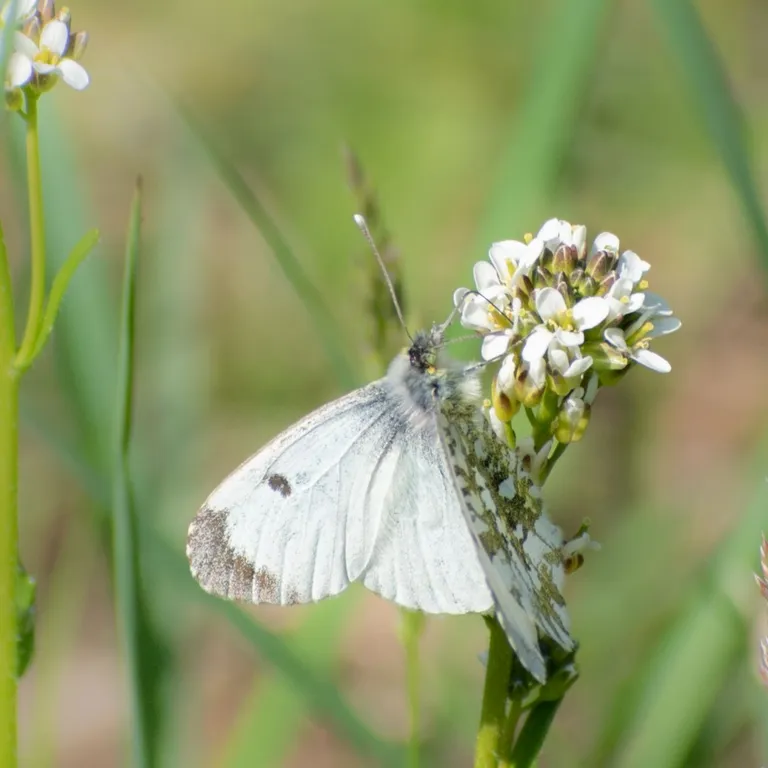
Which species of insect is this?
Anthocharis cardamines
